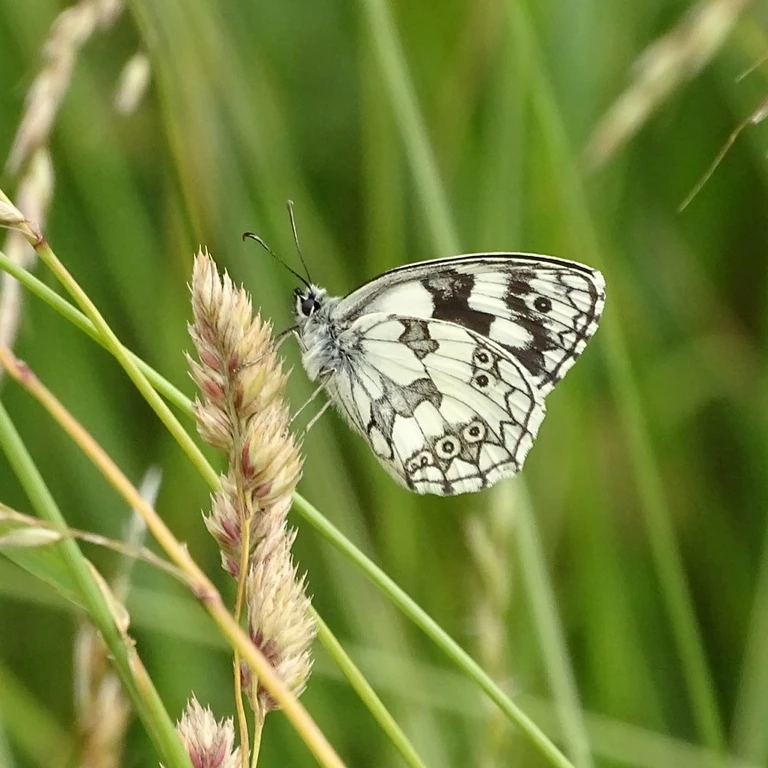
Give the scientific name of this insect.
Melanargia galathea
